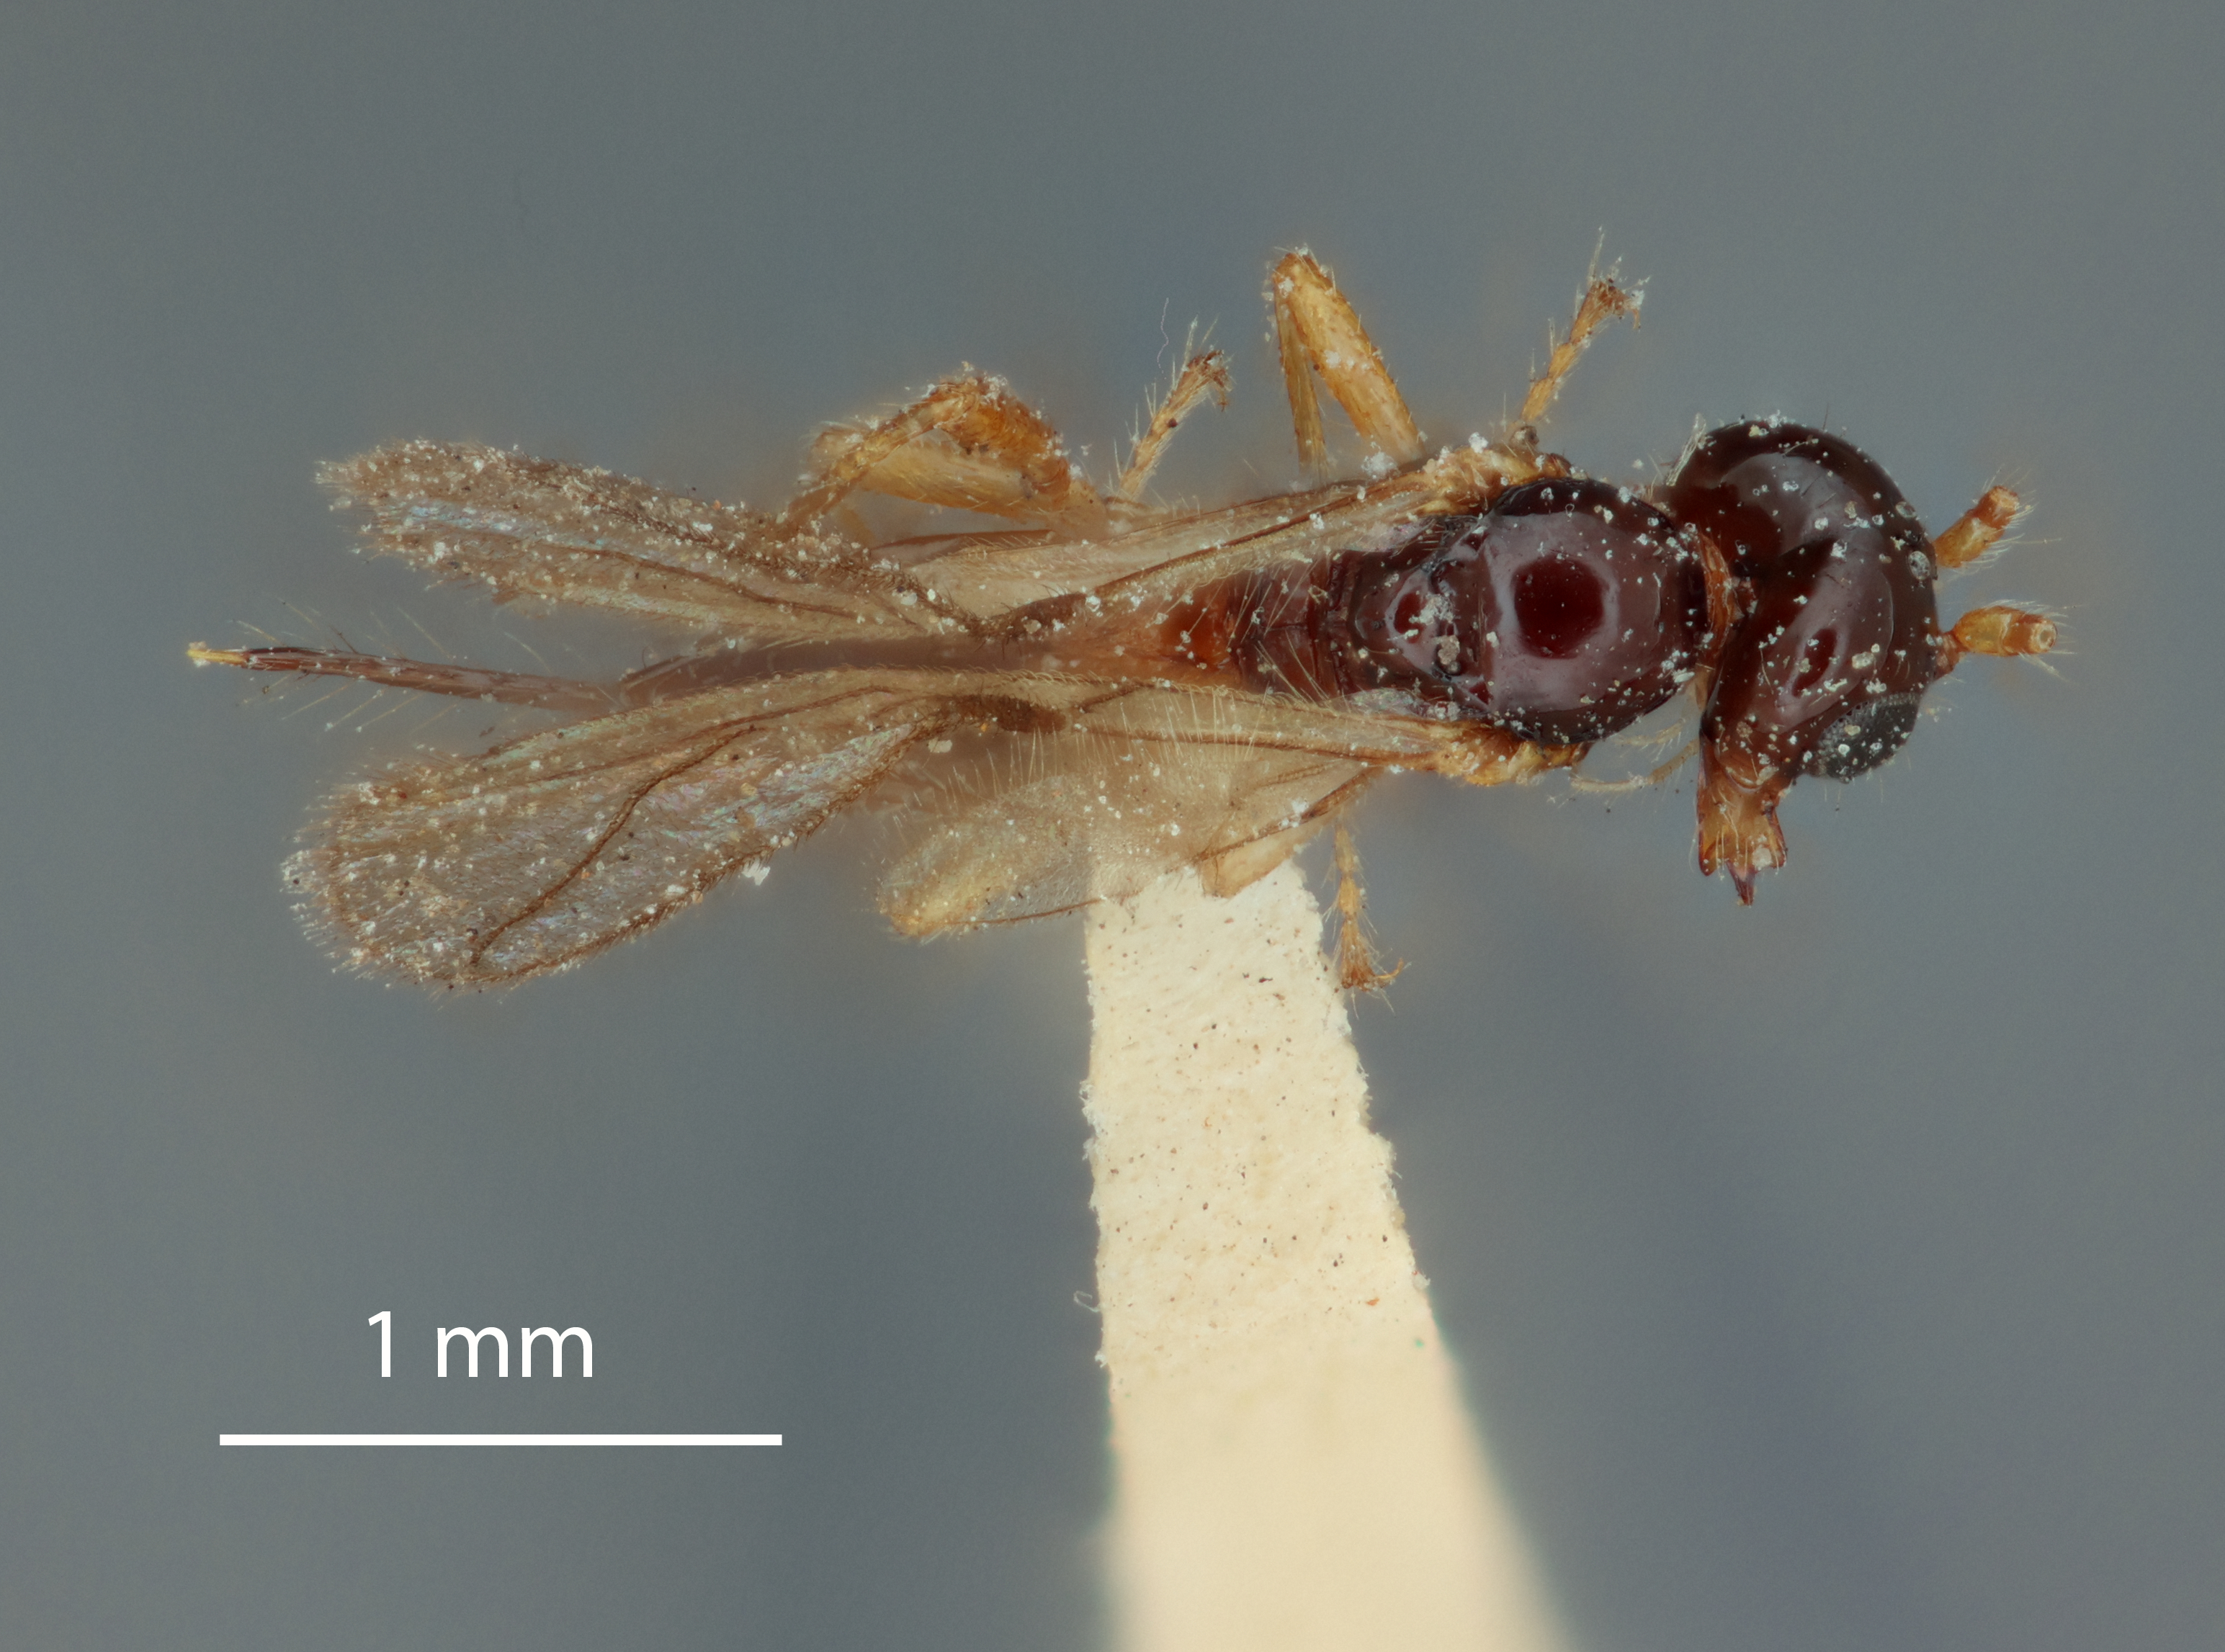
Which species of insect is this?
Aphaereta sarcophage
